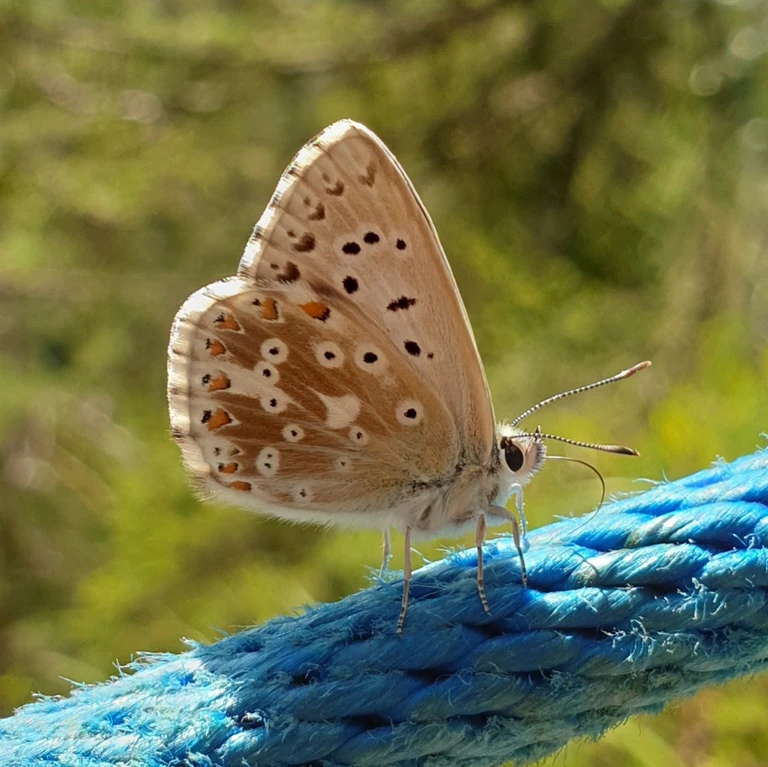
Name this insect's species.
Lysandra coridon
